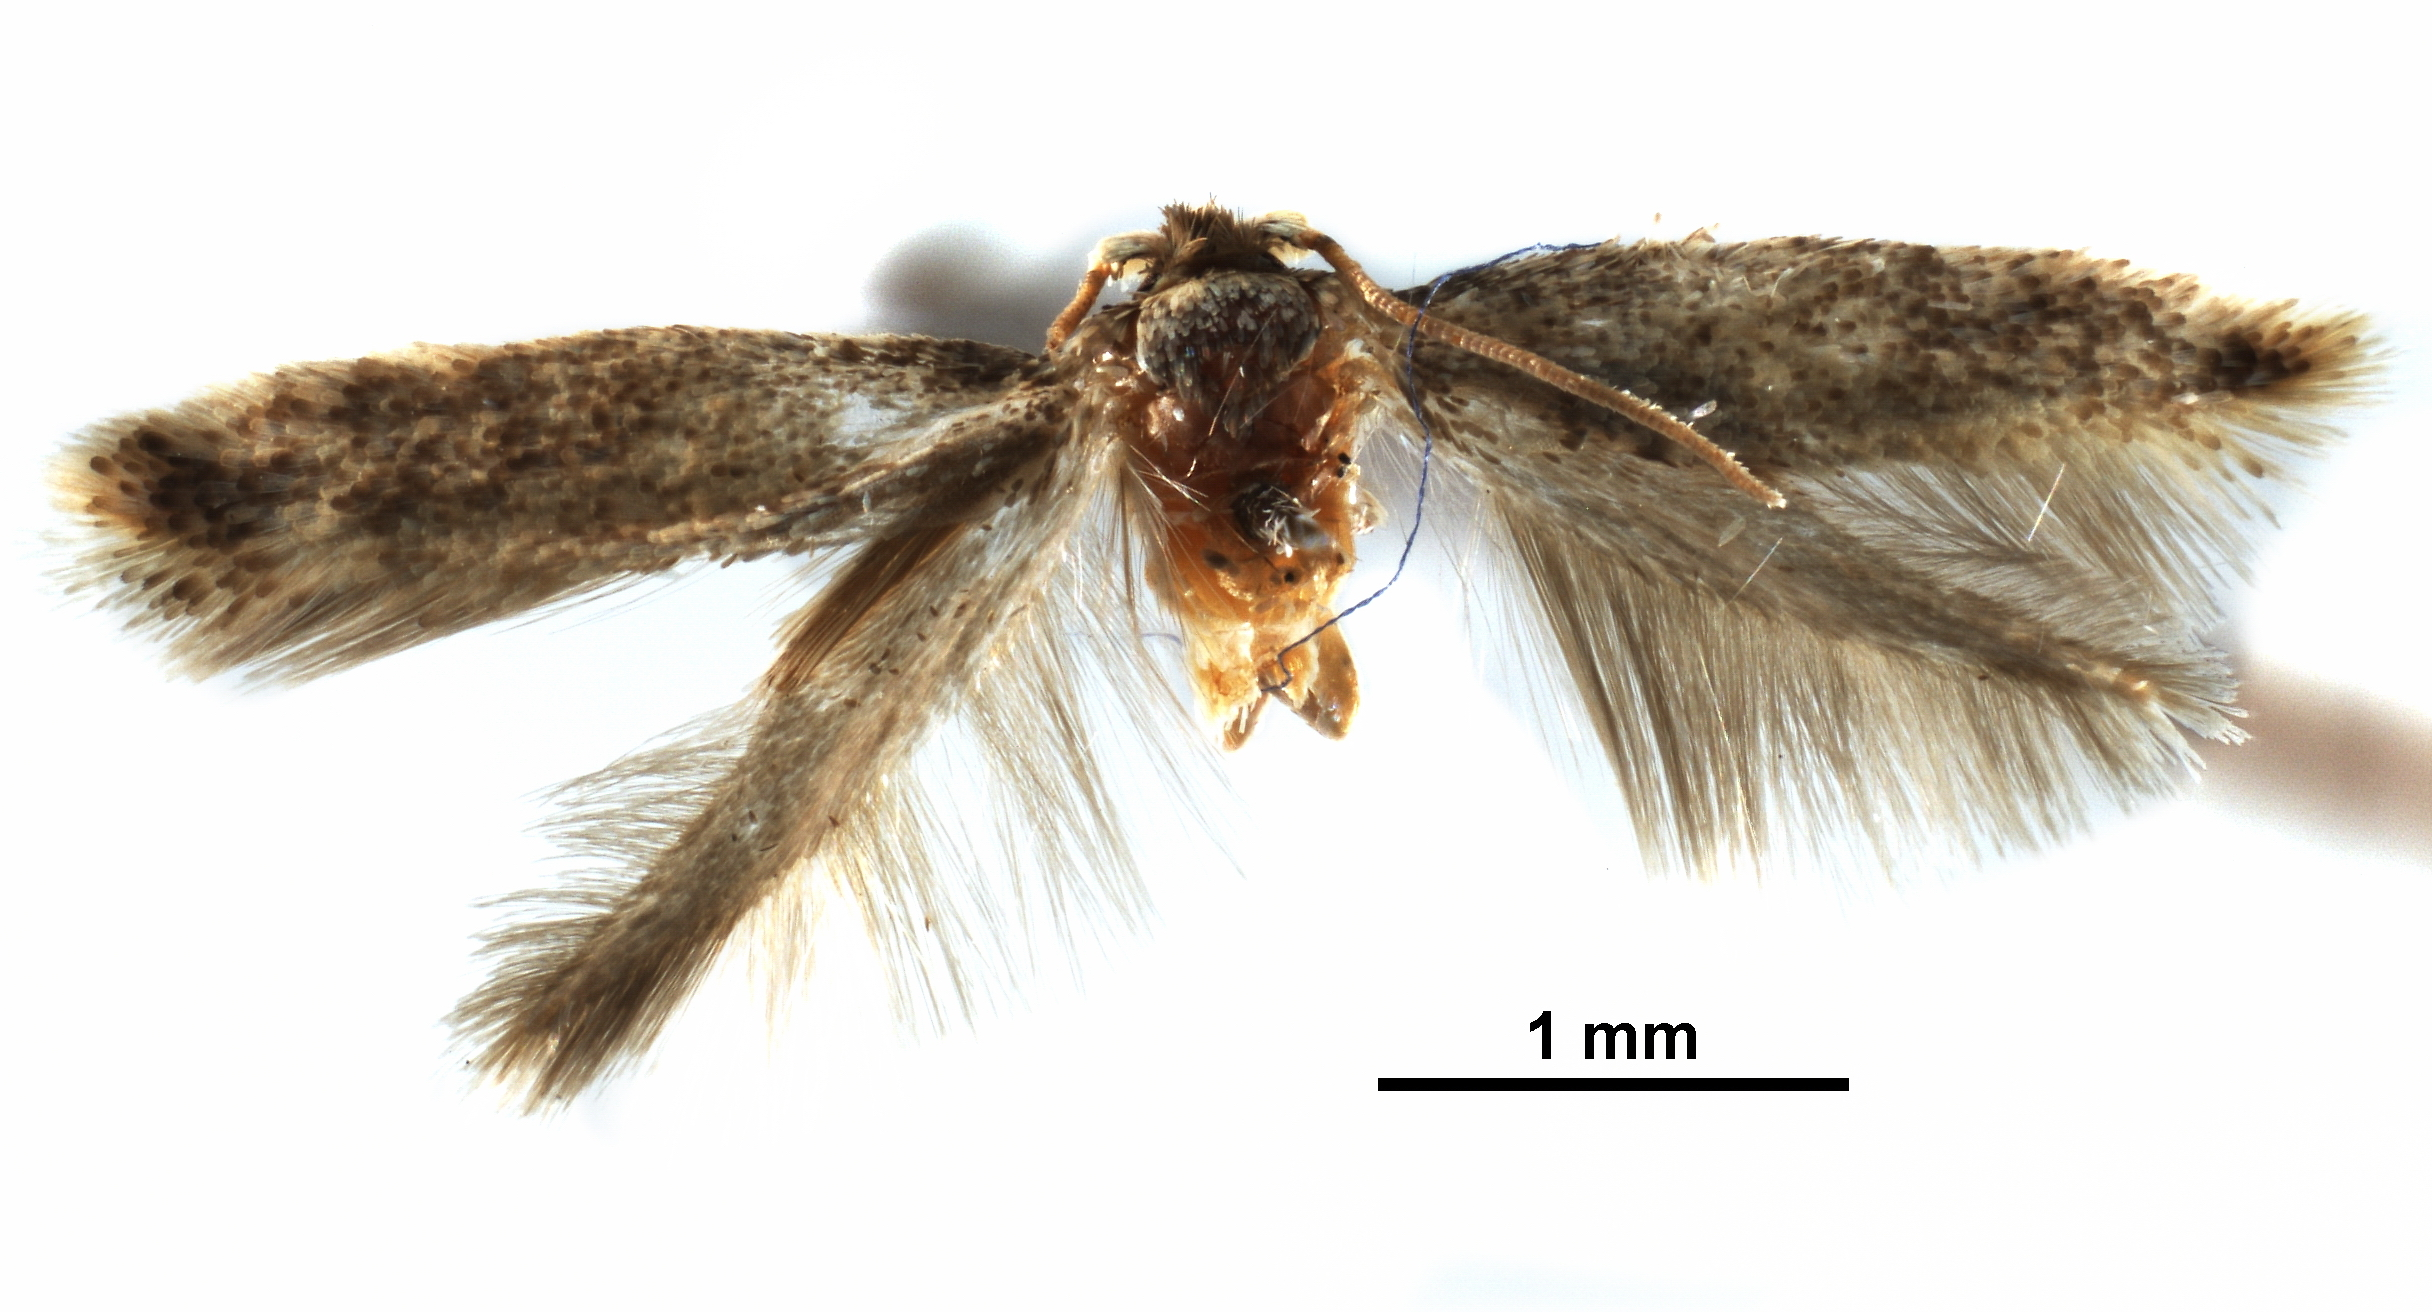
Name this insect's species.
Zimmermannia phleophaga
